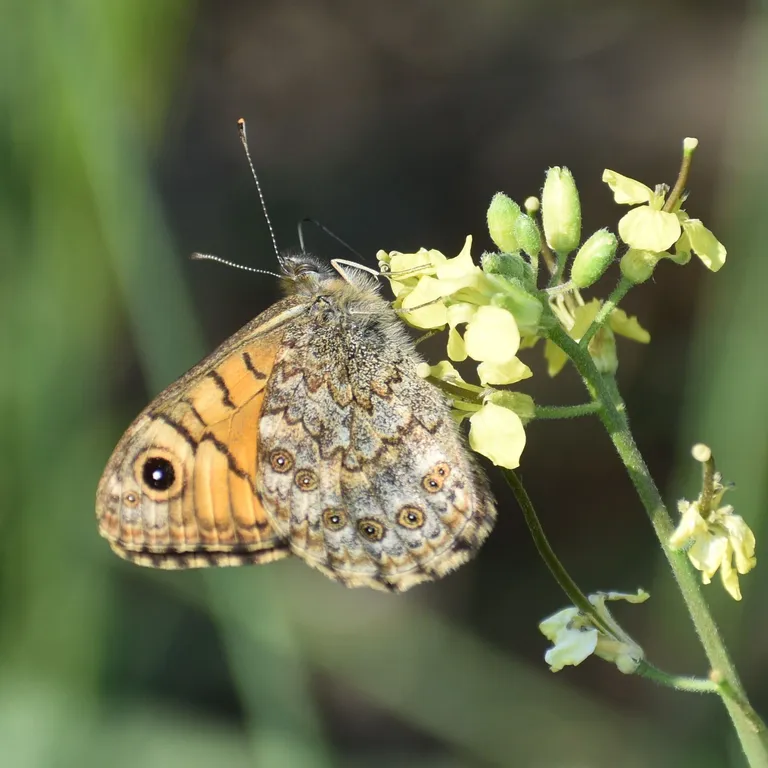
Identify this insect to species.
Lasiommata megera (also Pararge megera)
